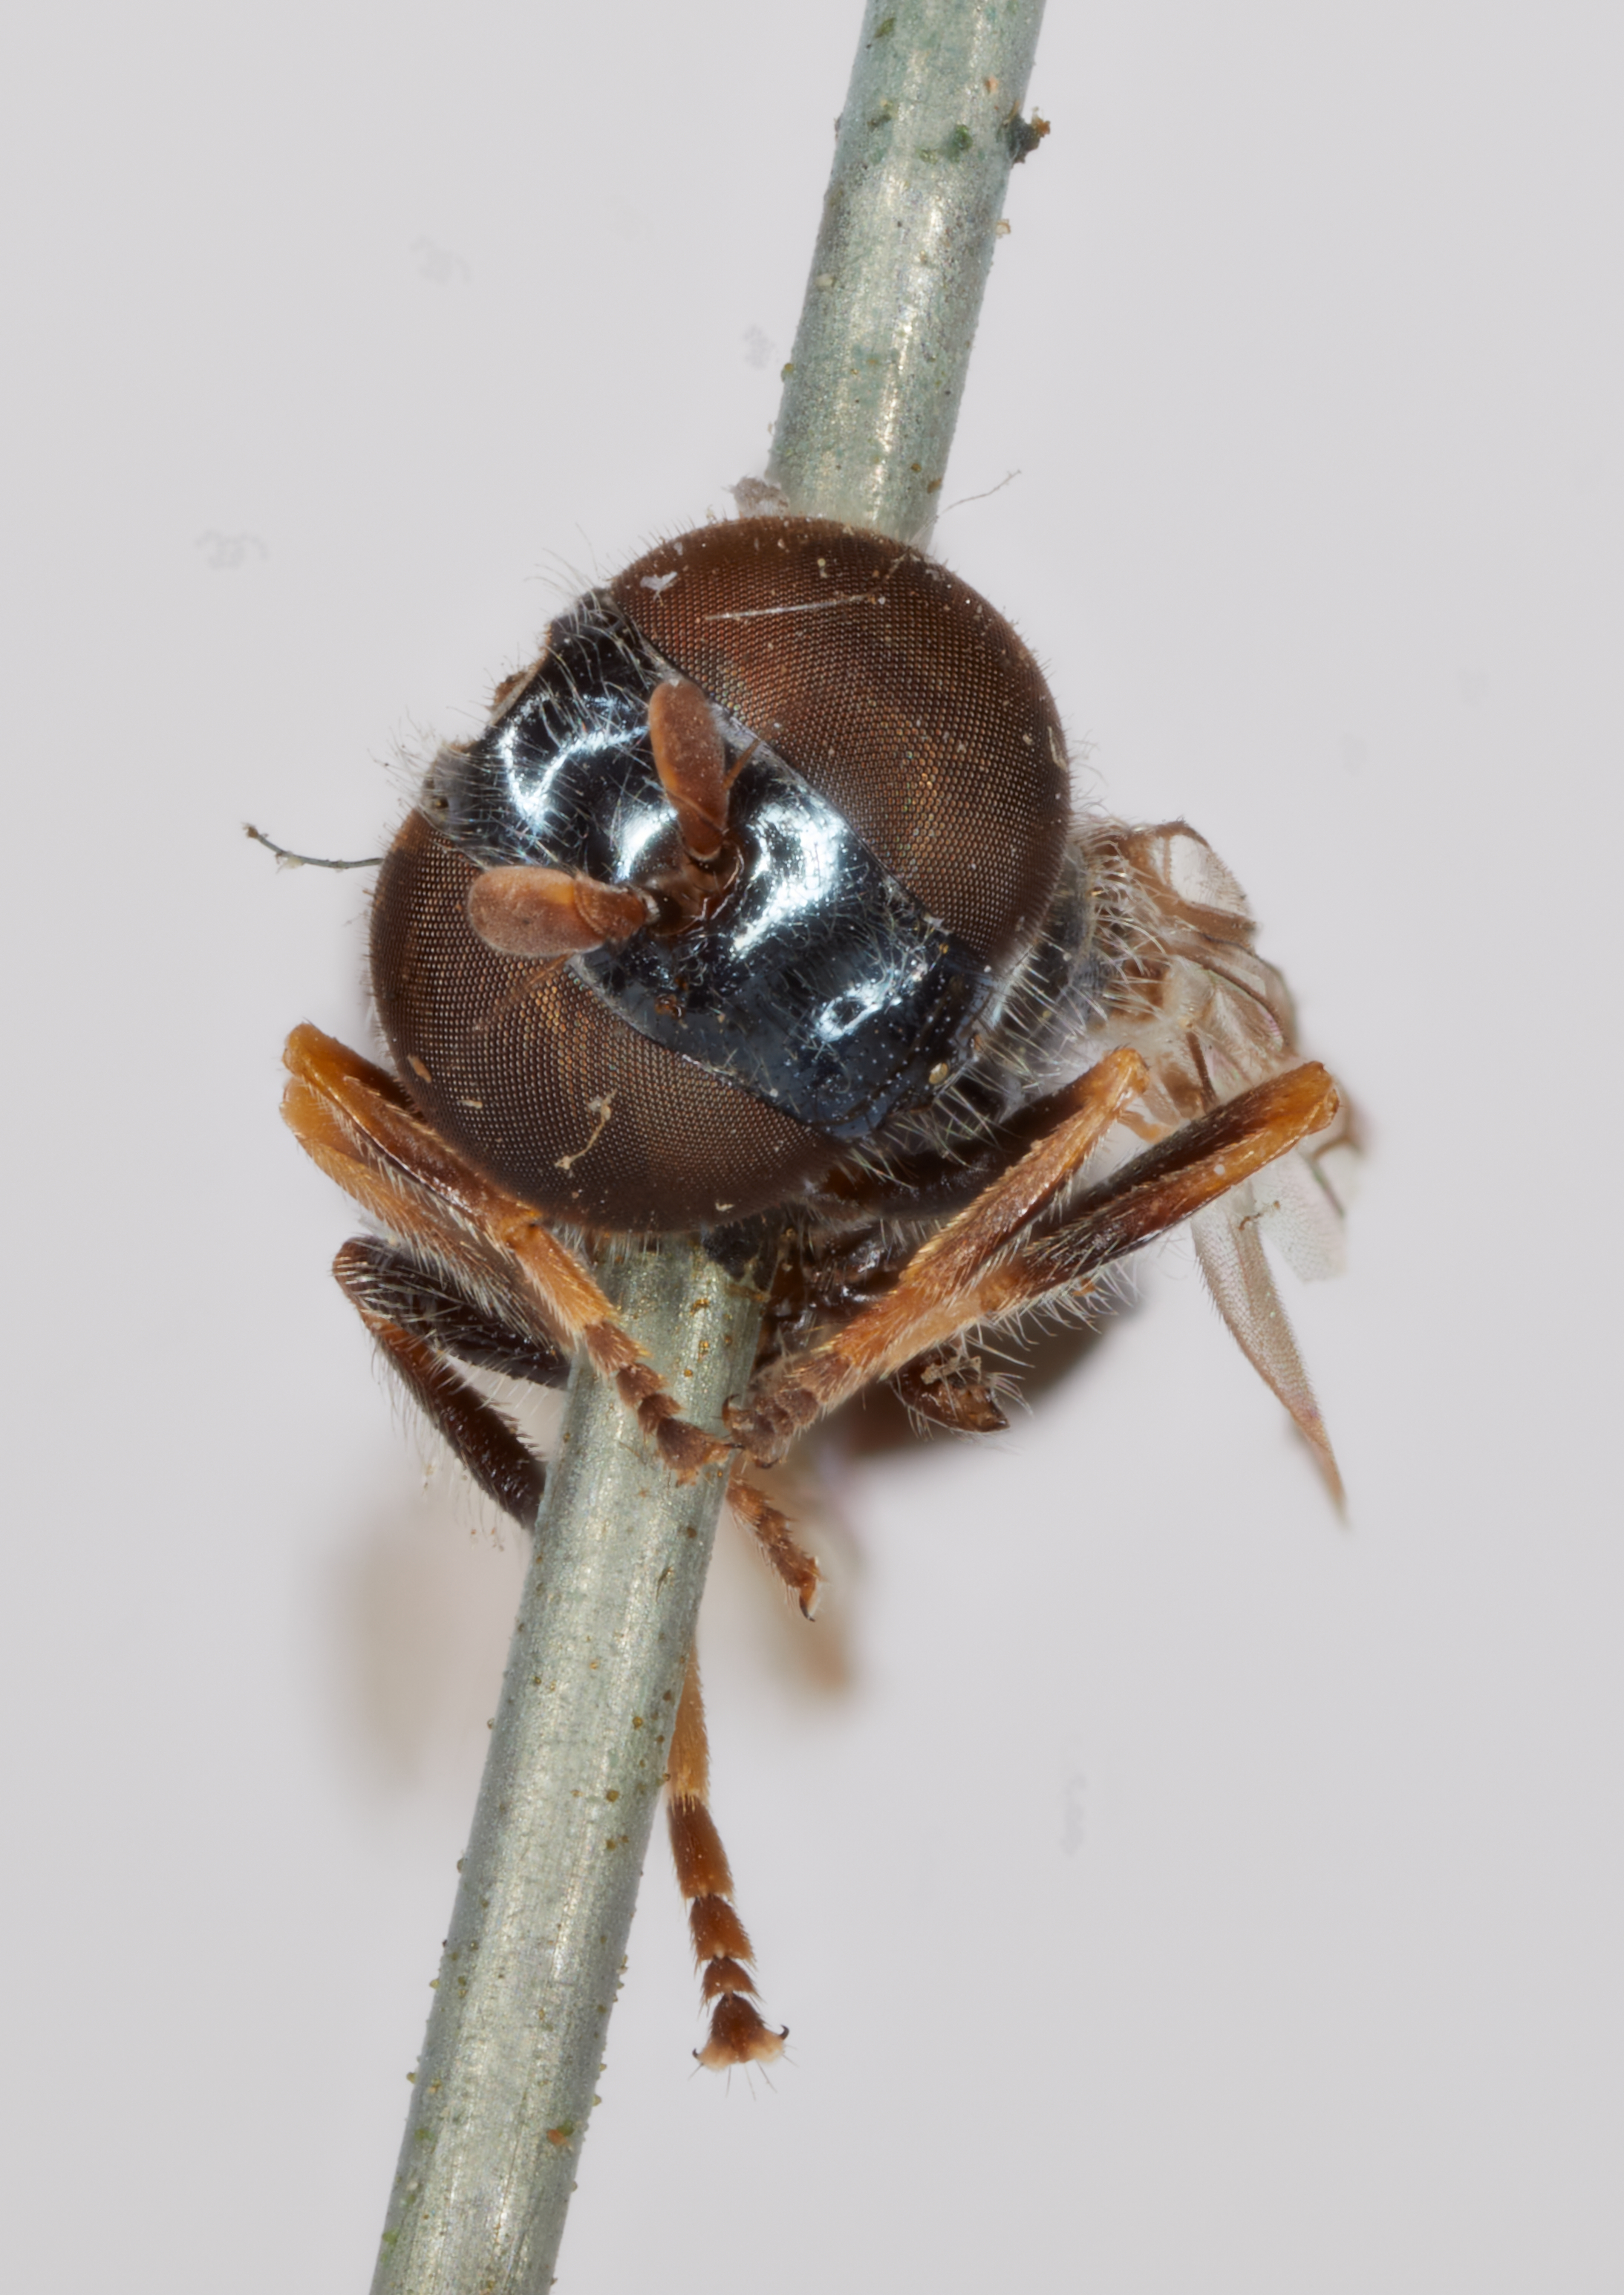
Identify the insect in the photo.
Pipiza pistacoides
